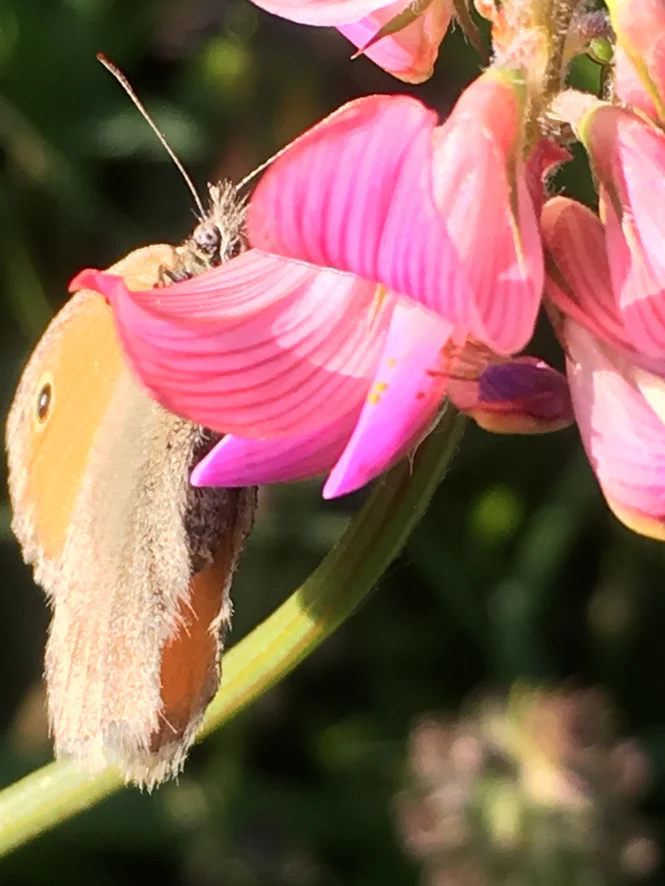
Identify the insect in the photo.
Coenonympha pamphilus
